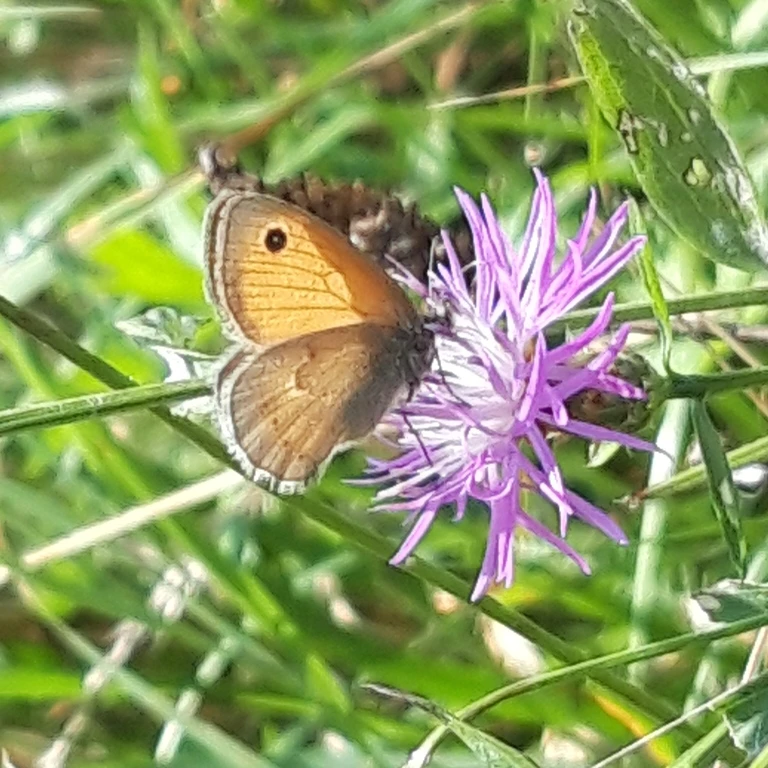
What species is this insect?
Coenonympha pamphilus
